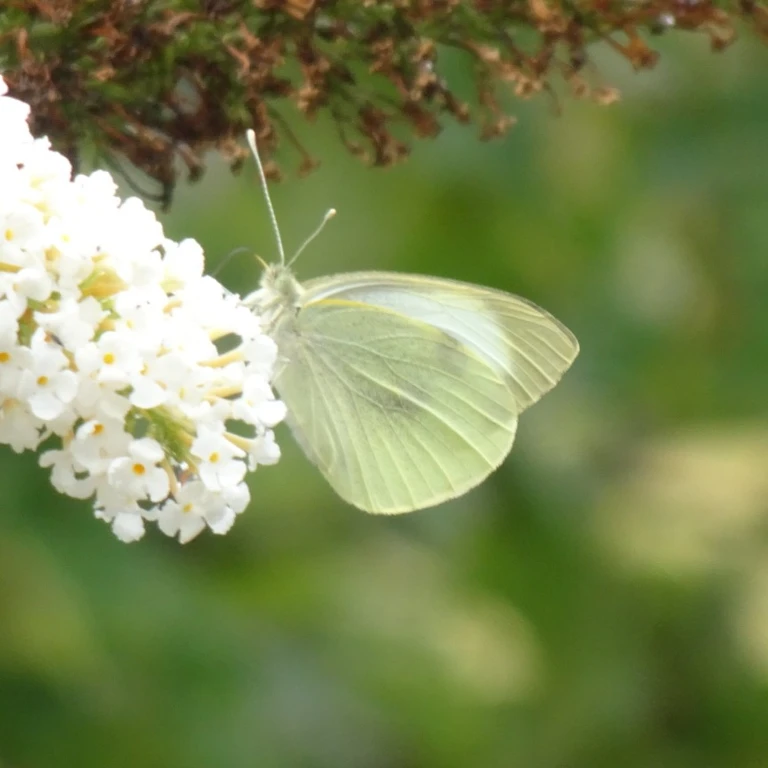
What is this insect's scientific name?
Pieris brassicae
